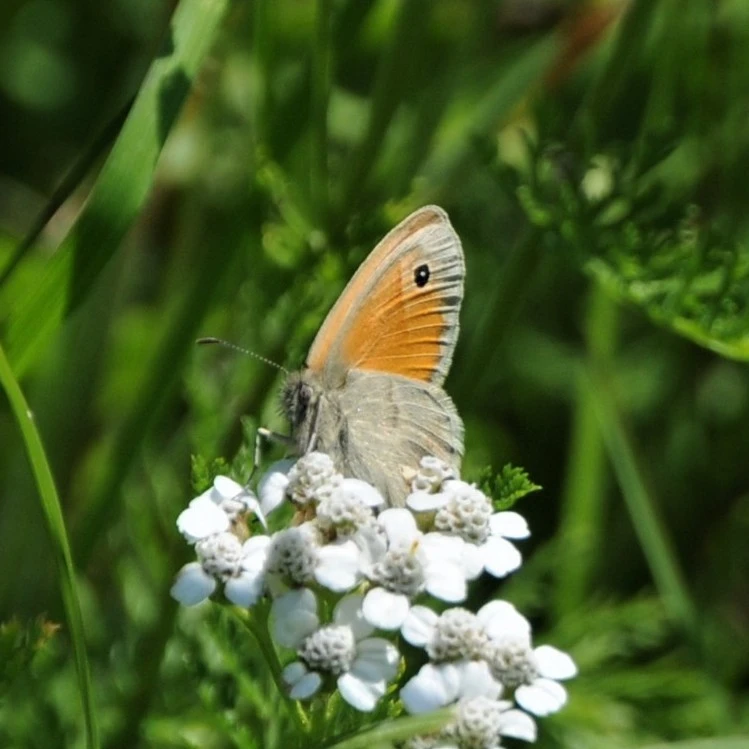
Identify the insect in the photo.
Coenonympha pamphilus
